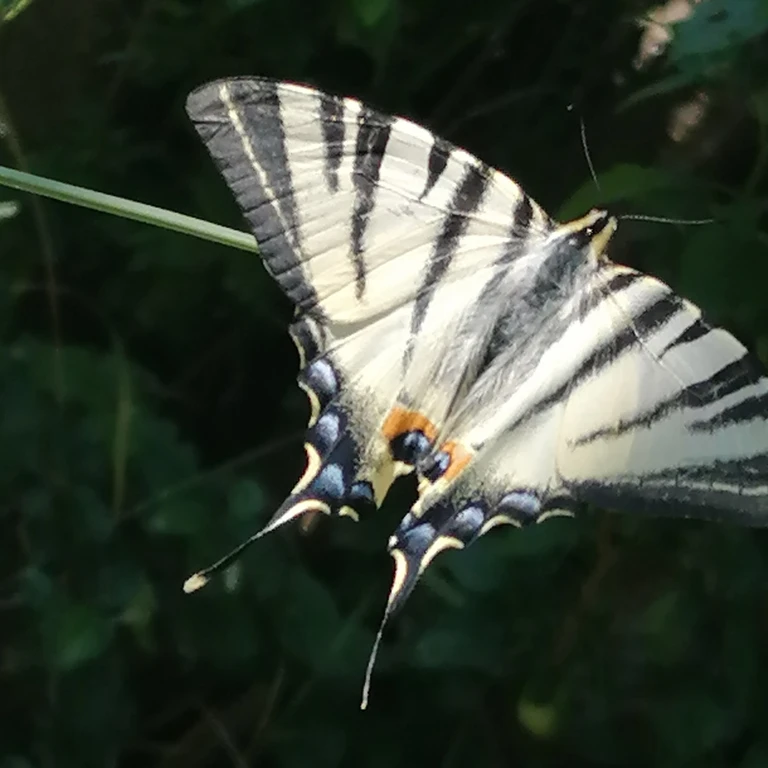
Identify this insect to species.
Iphiclides podalirius
